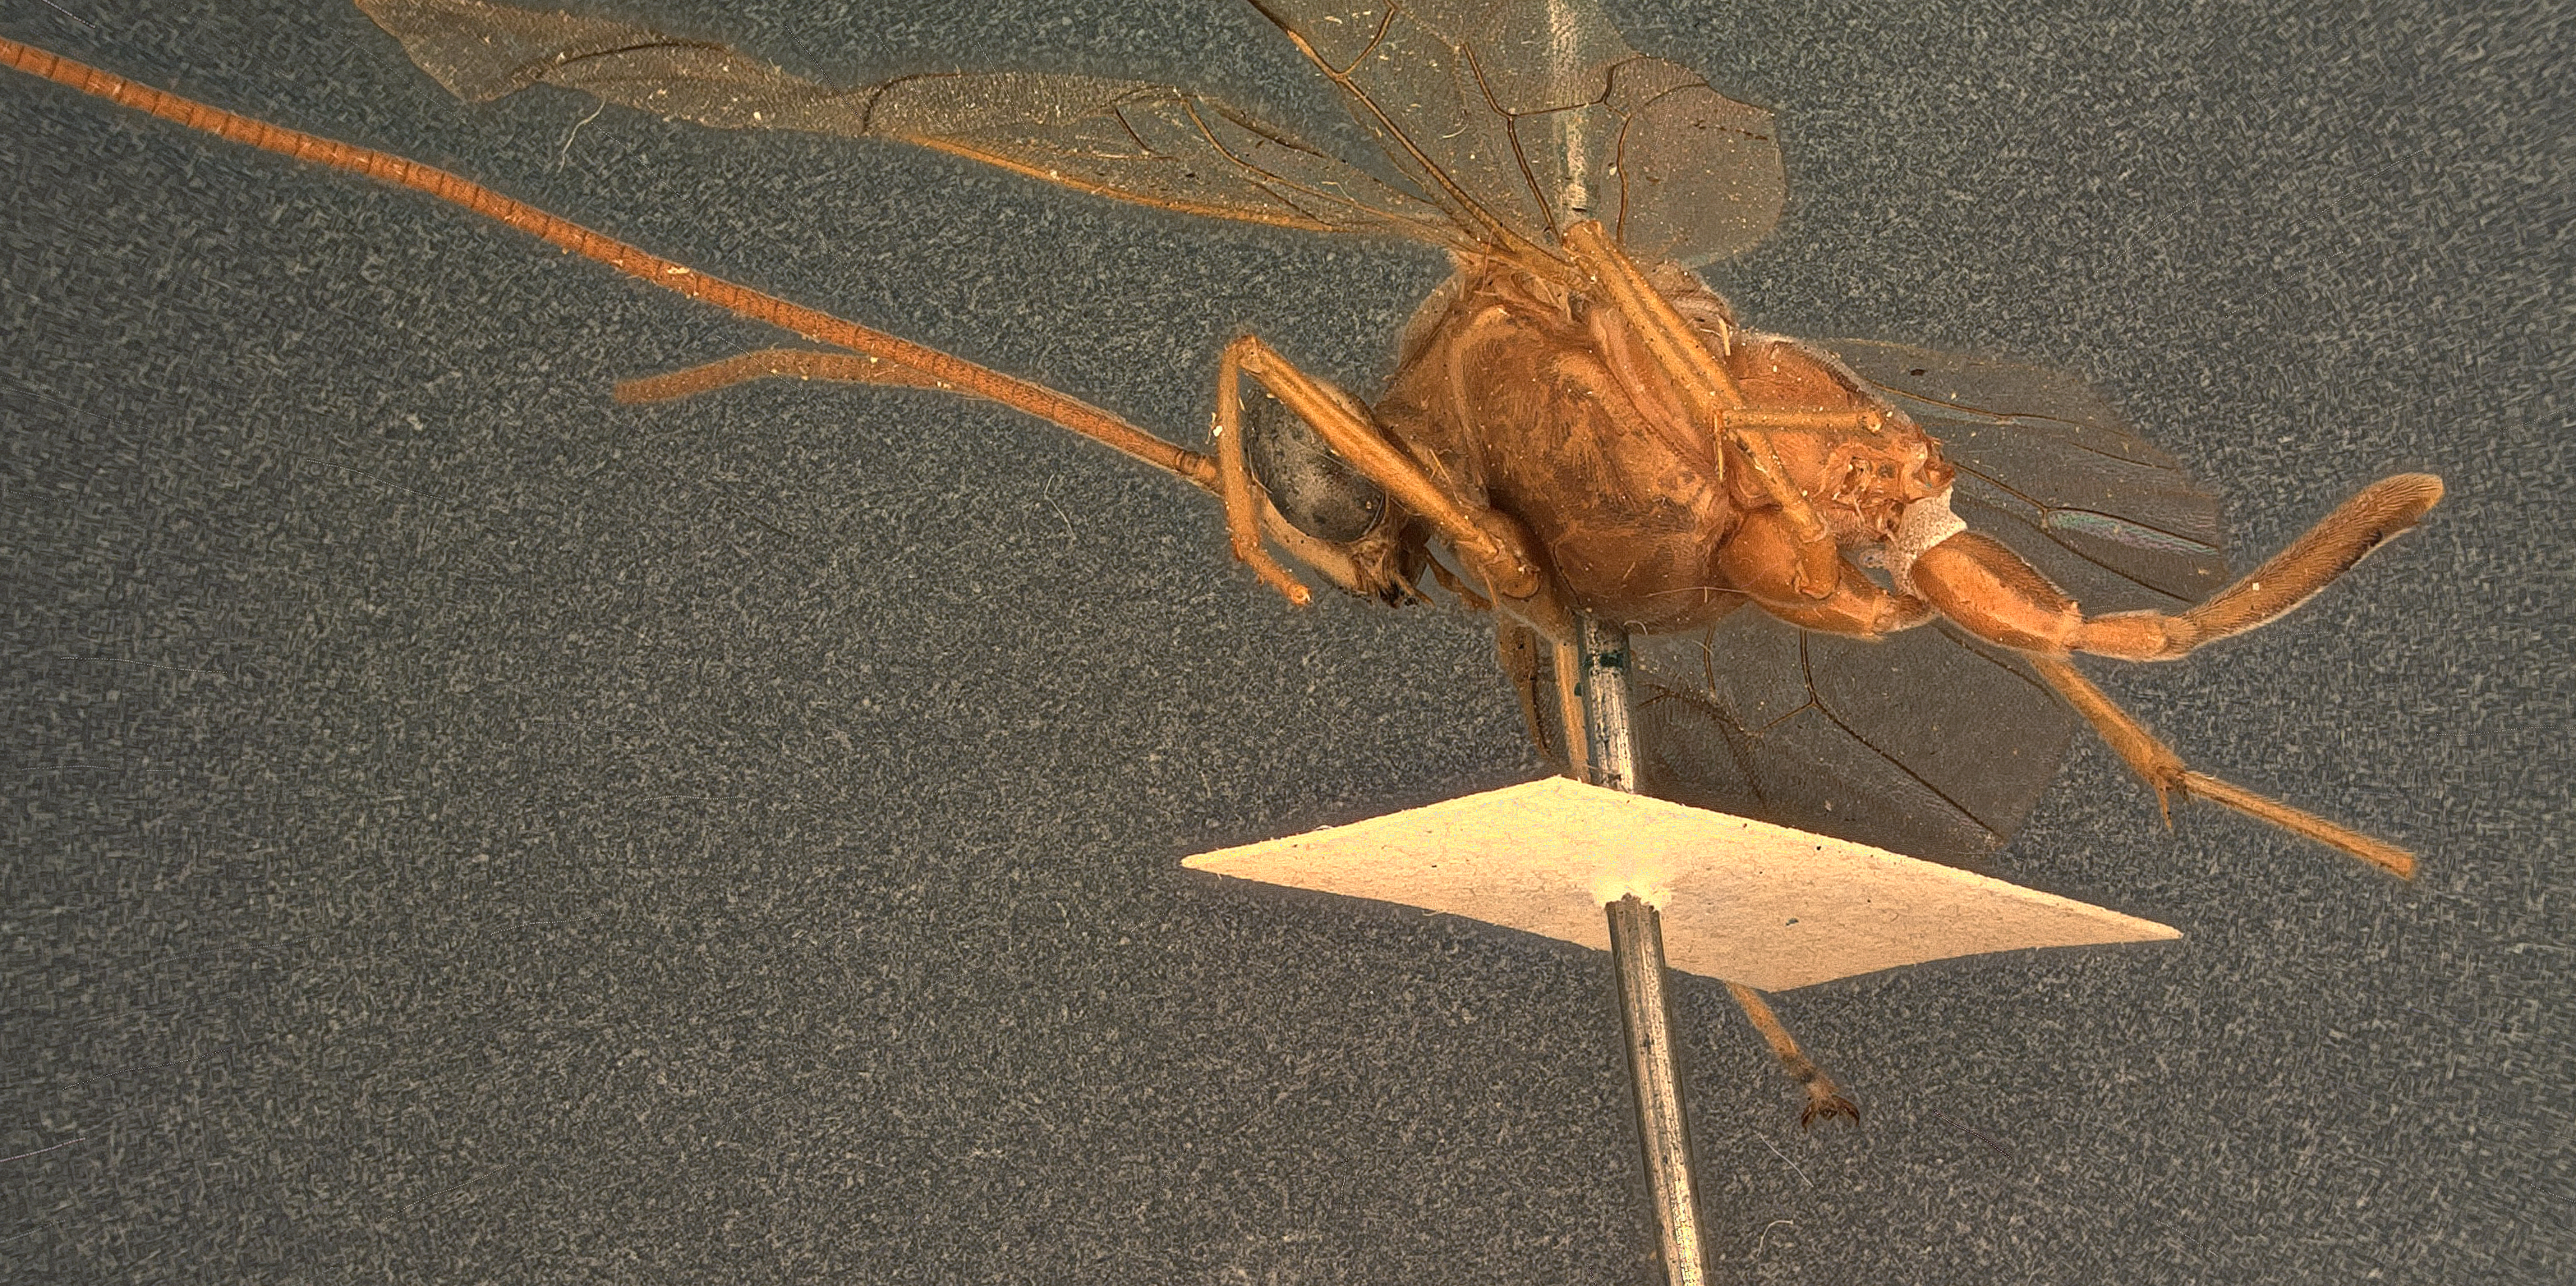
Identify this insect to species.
Eremotylus arctiae
